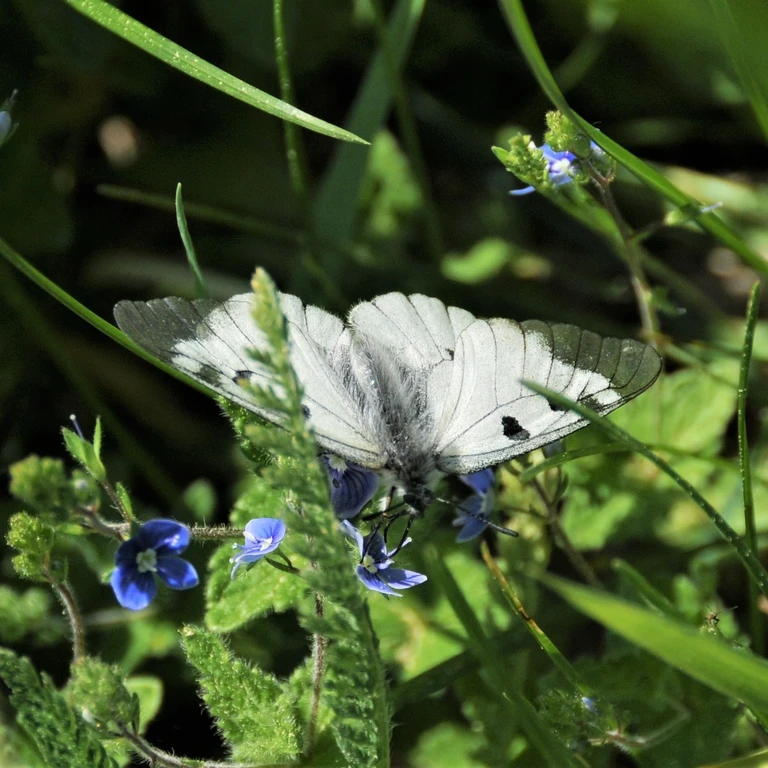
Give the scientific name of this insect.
Parnassius mnemosyne
